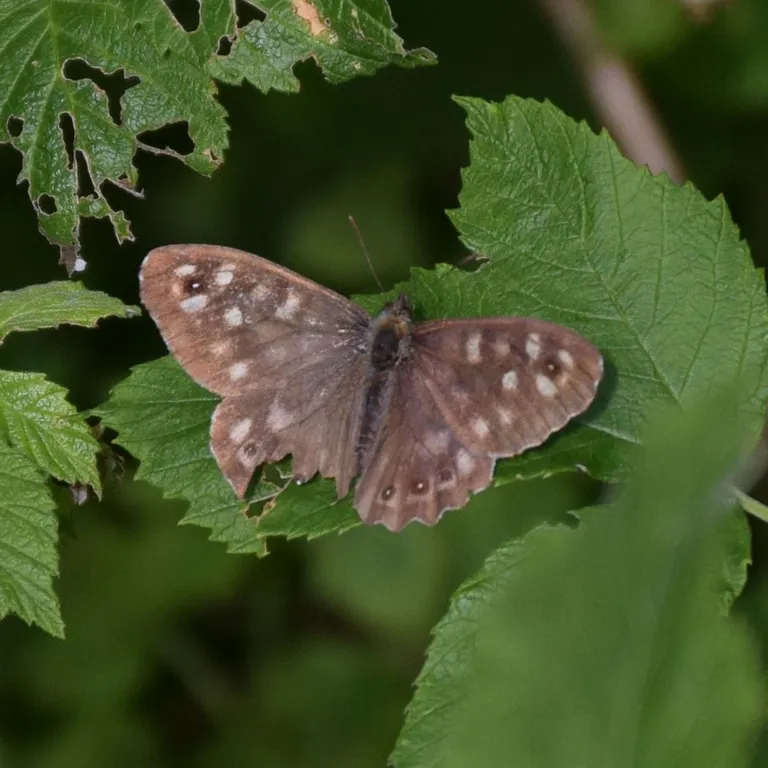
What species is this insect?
Pararge aegeria
